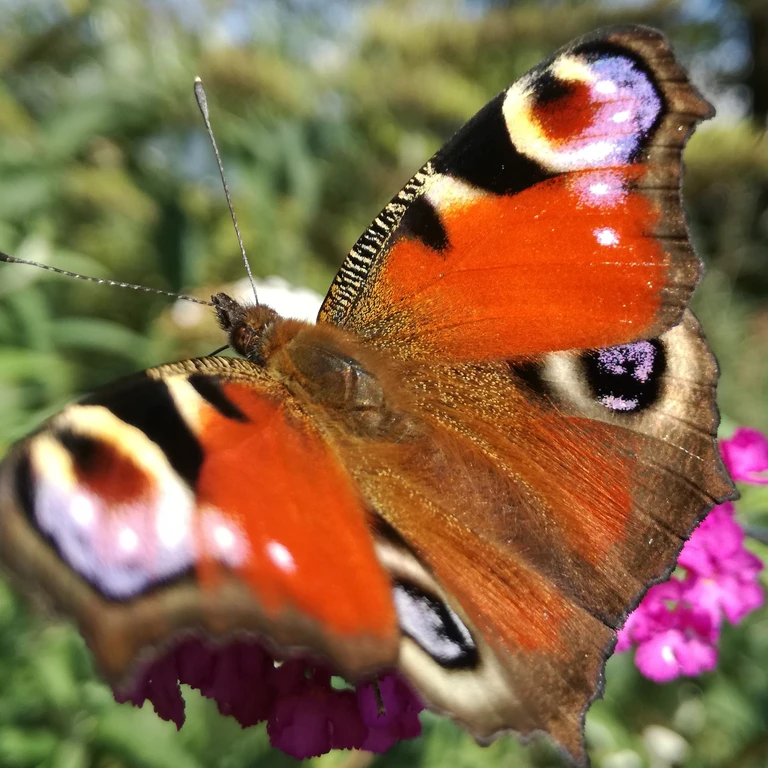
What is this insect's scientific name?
Aglais io
